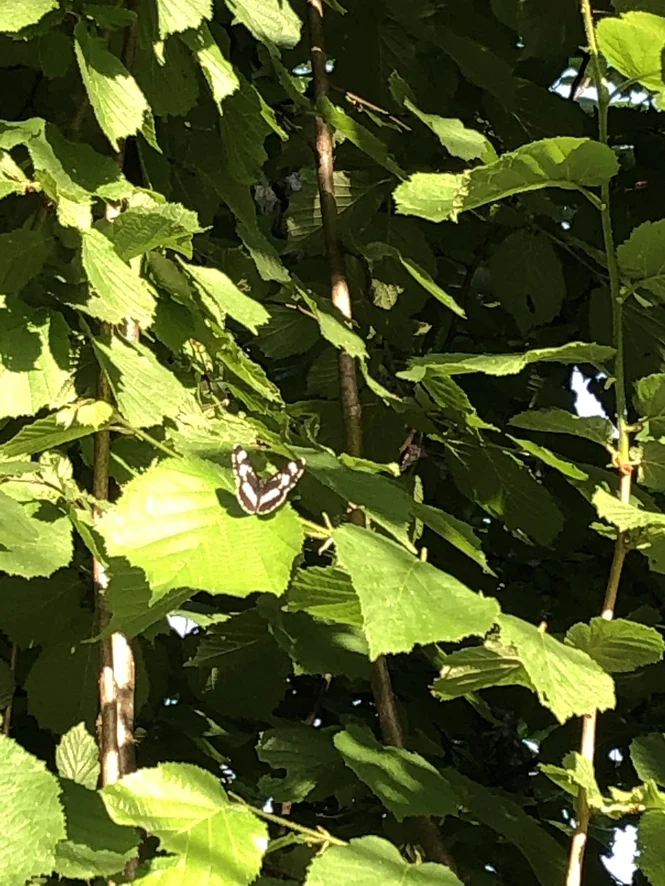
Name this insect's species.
Neptis rivularis
